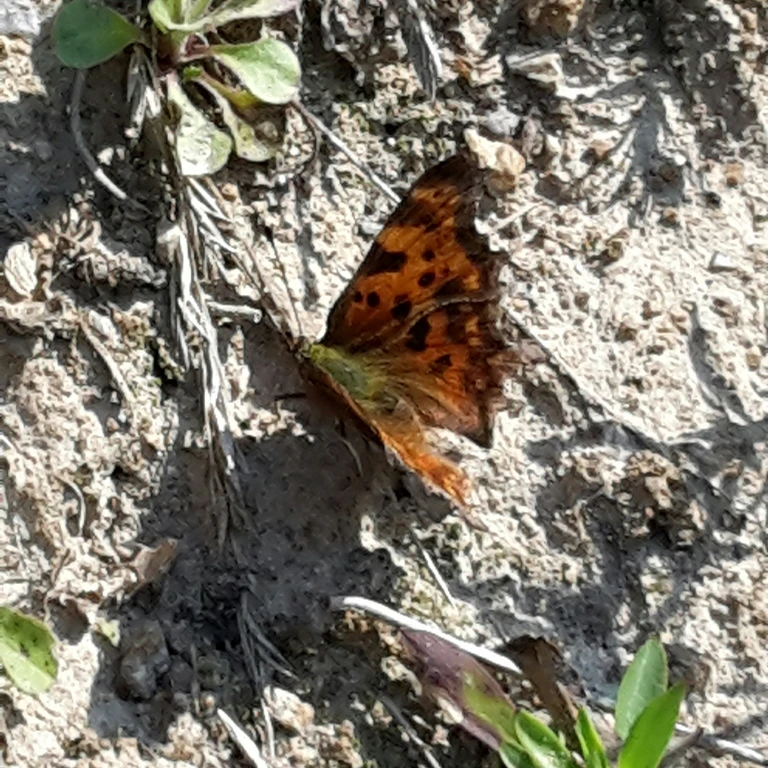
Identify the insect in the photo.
Polygonia c-album
